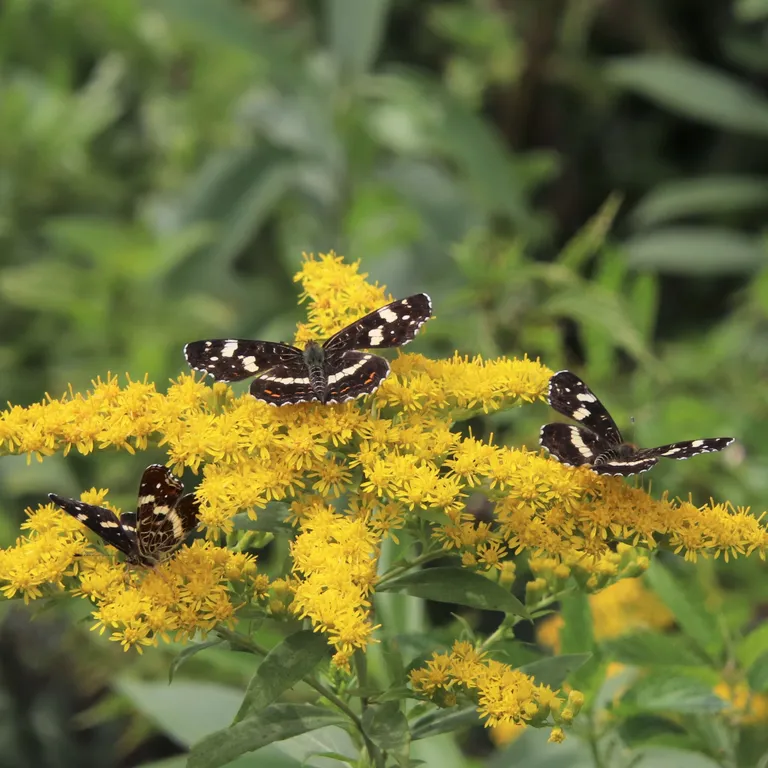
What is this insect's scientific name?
Araschnia levana
